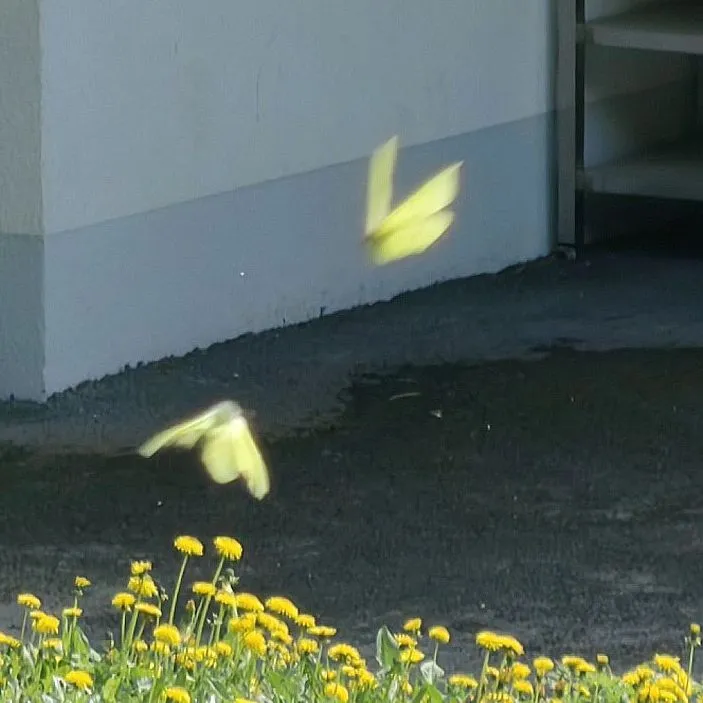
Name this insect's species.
Gonepteryx rhamni
